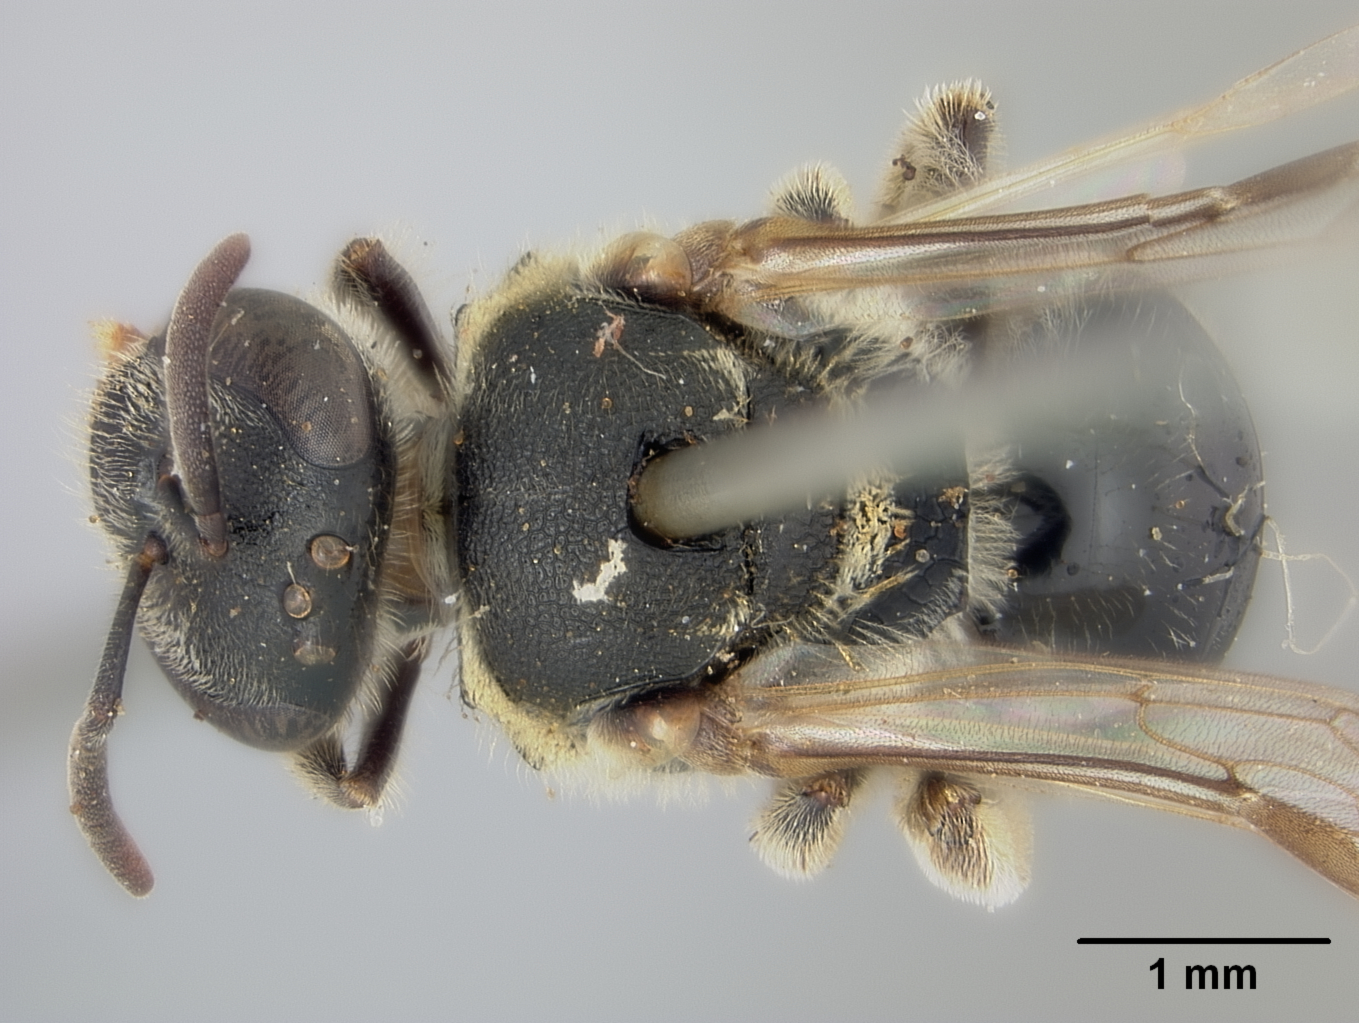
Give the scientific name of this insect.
Halictus thoracicus
